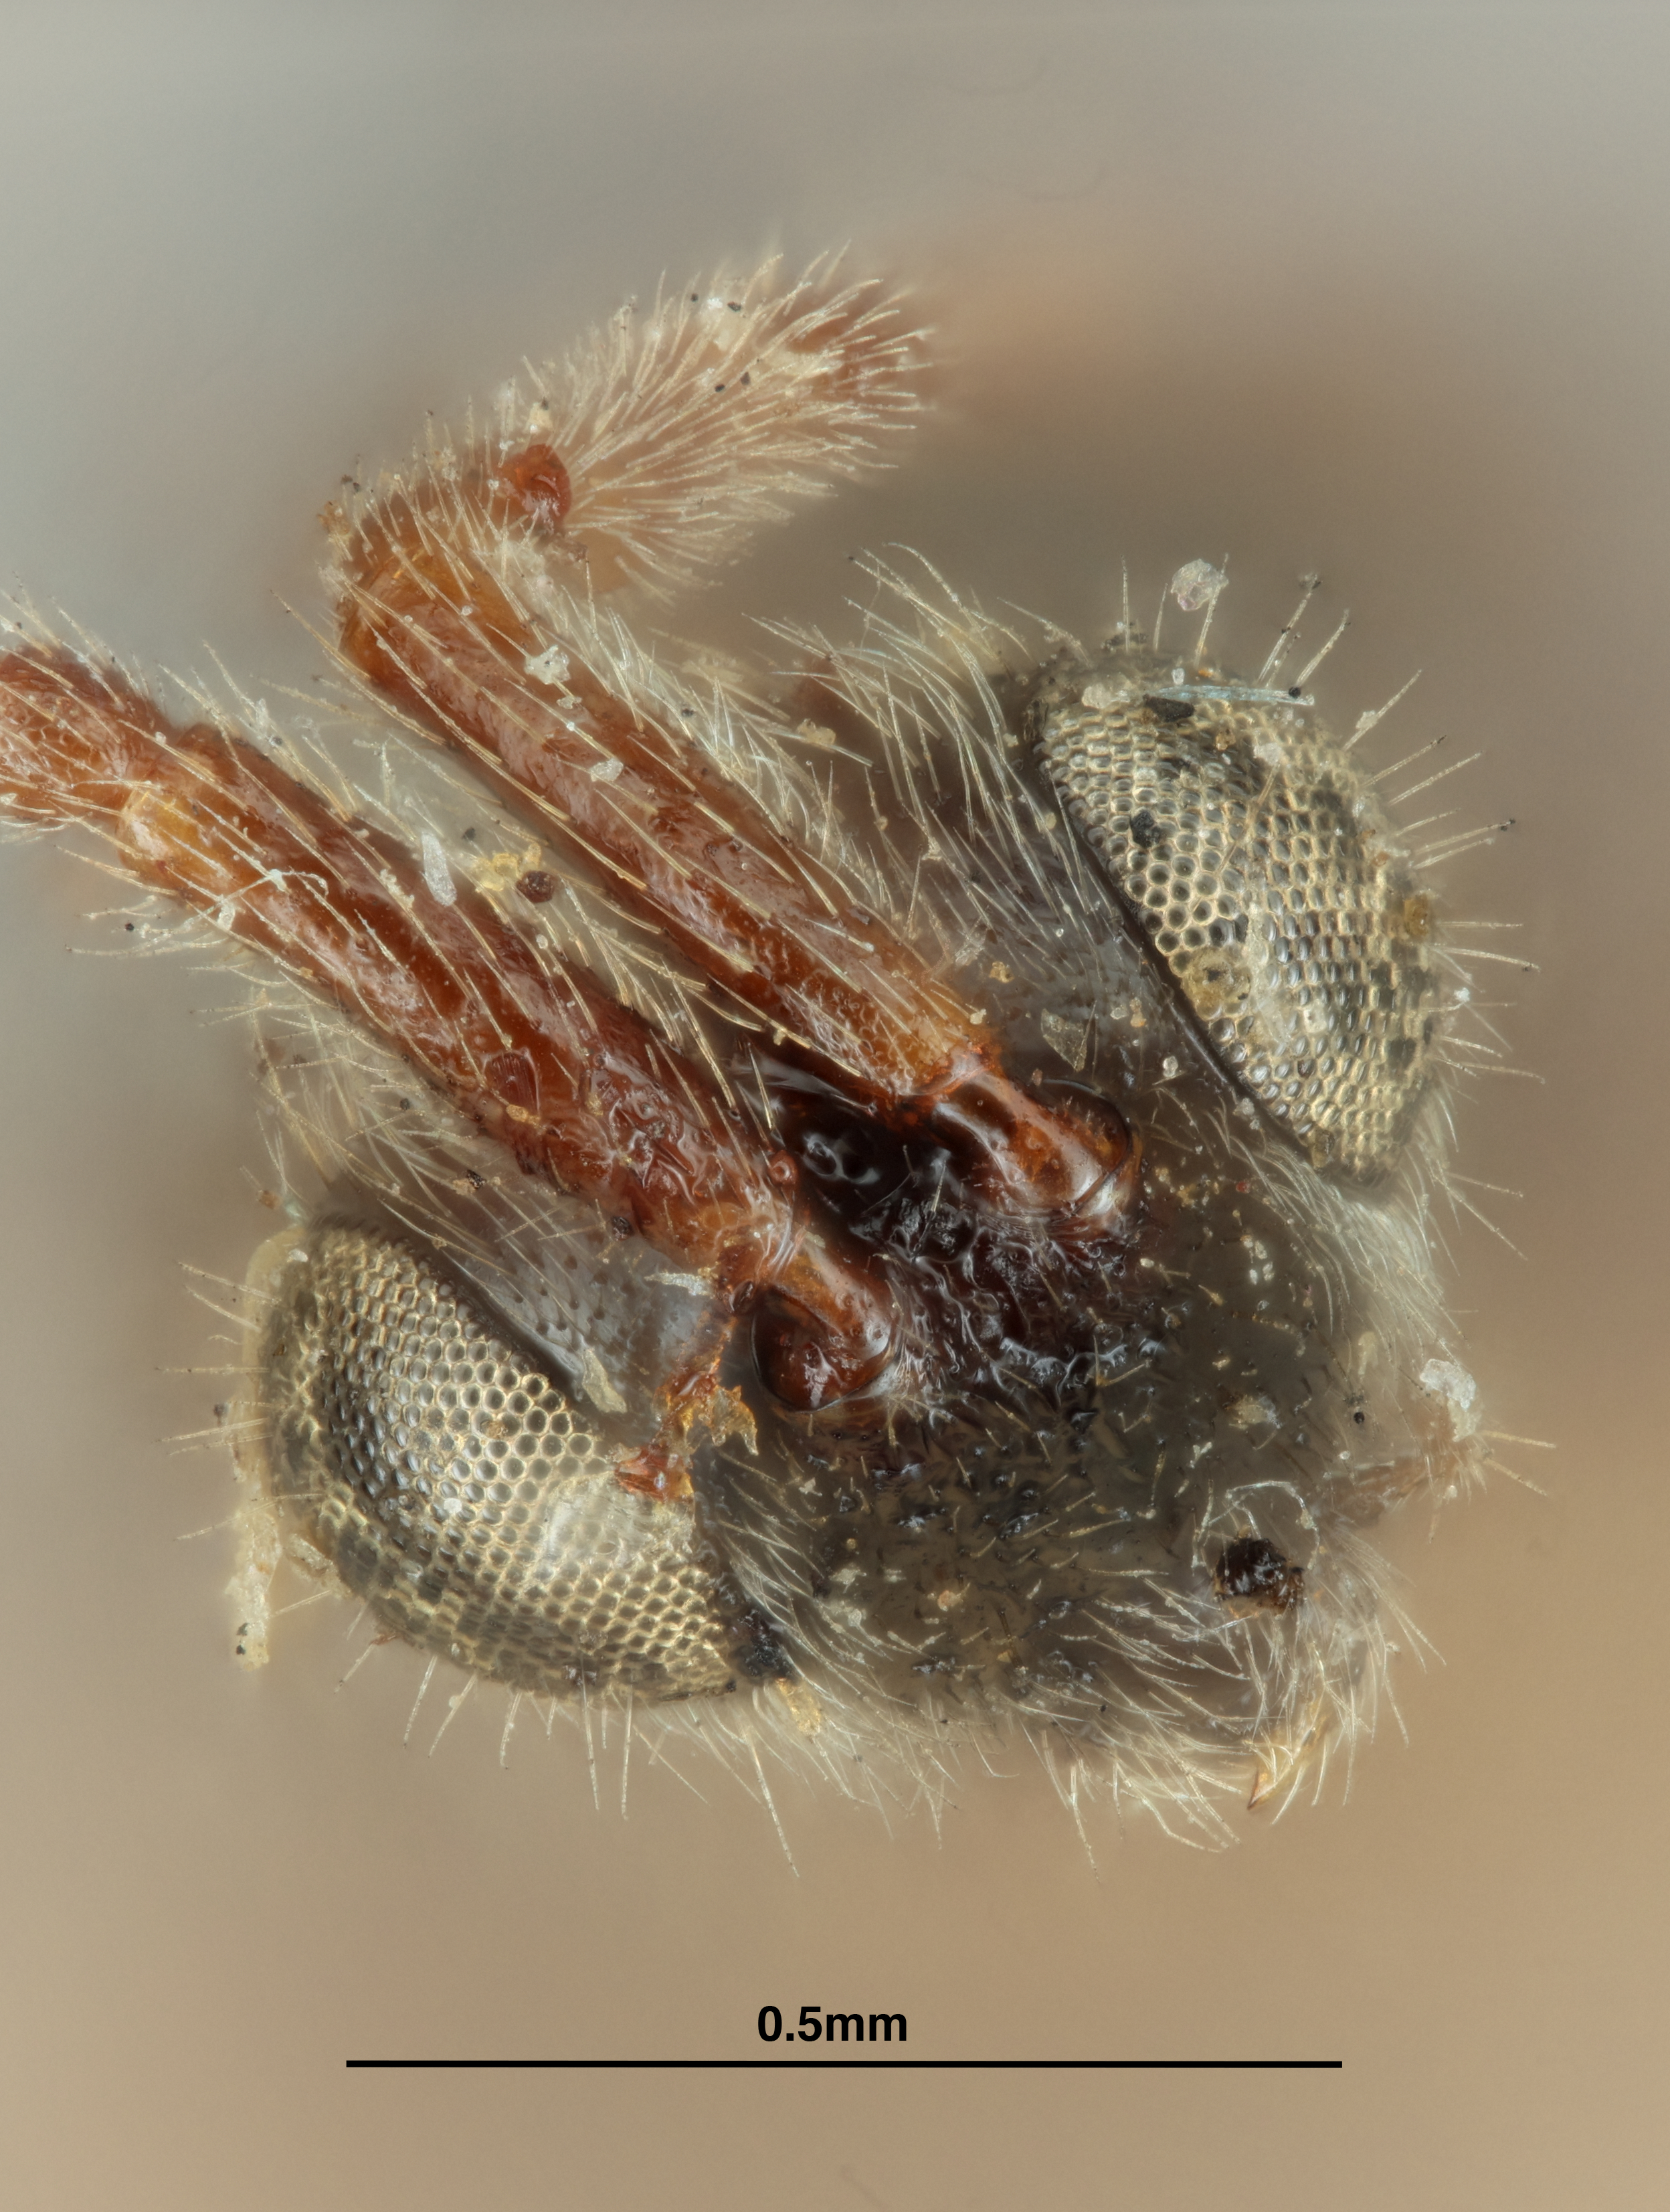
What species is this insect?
Zygota californica
